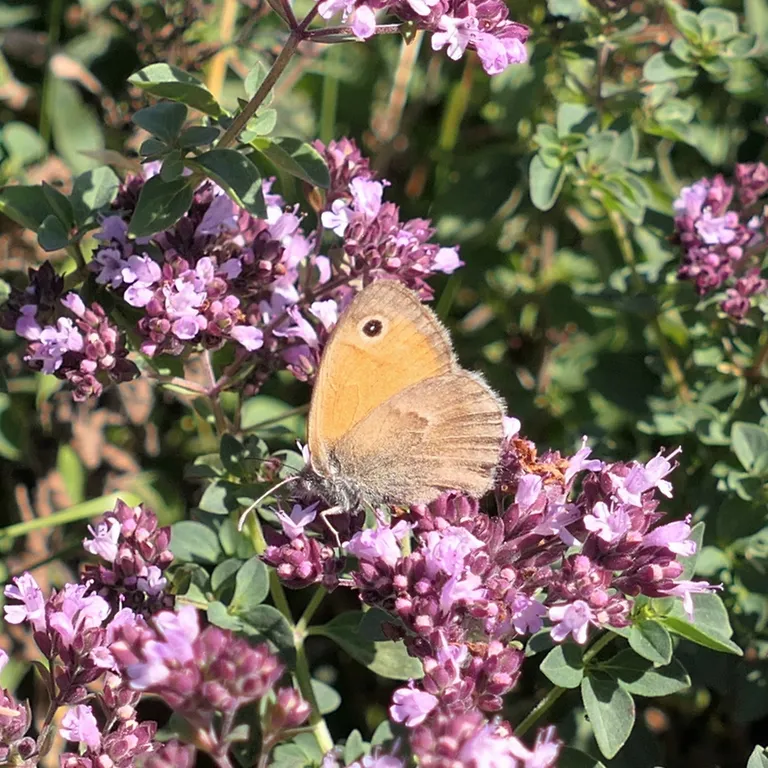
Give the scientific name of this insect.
Coenonympha pamphilus
